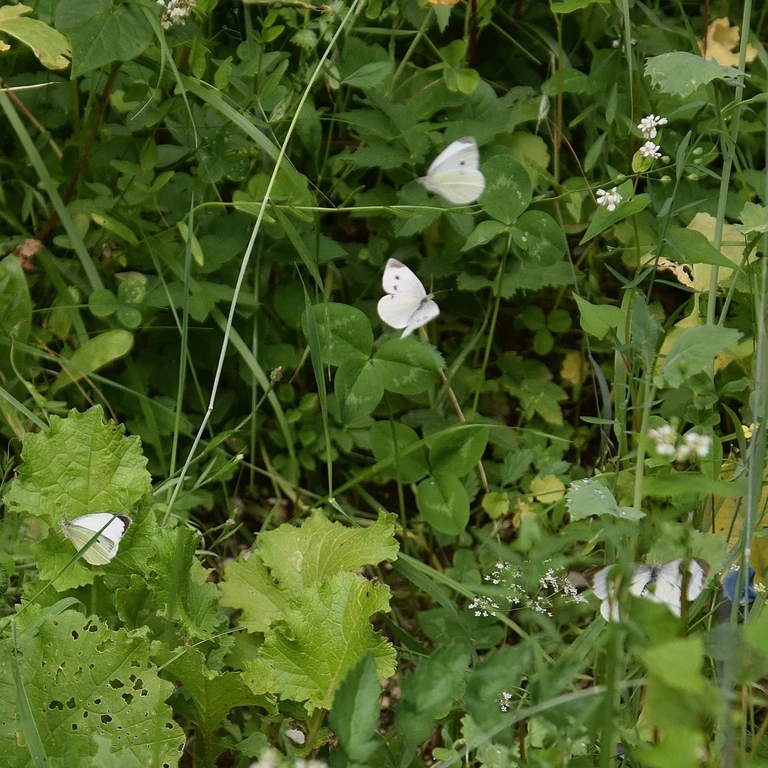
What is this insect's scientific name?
Pieris rapae
